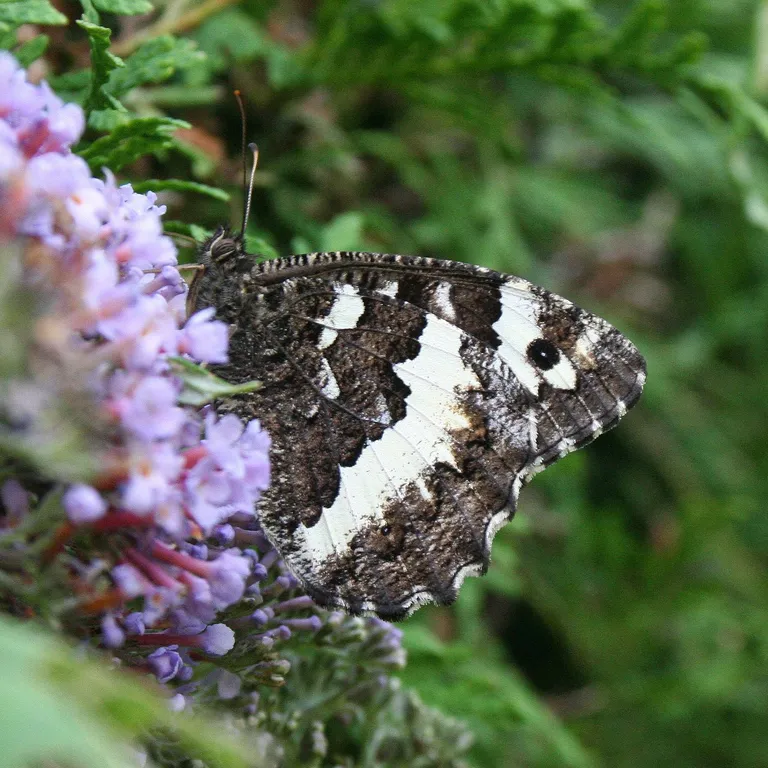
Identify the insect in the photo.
Brintesia circe
